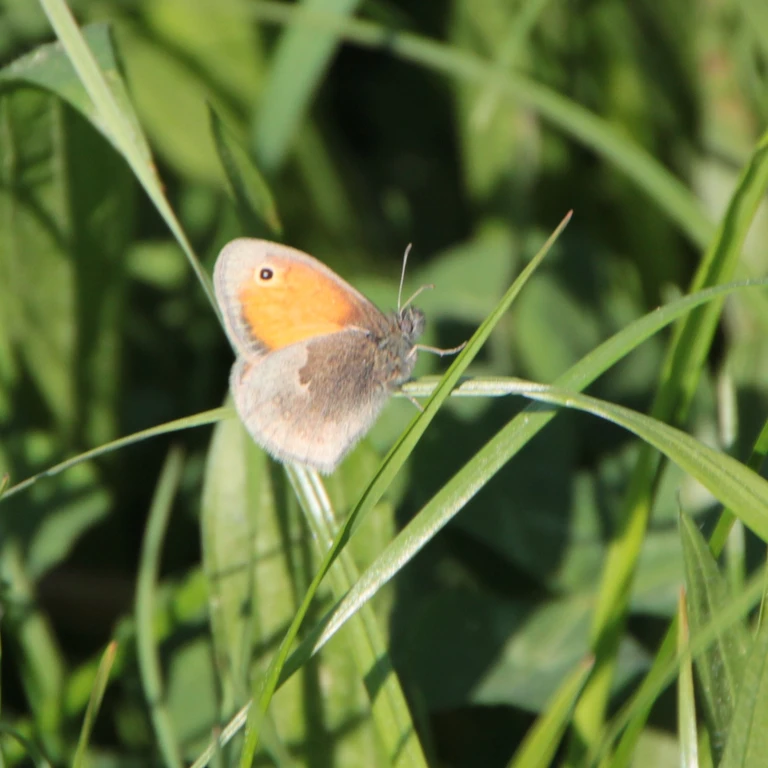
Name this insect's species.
Coenonympha pamphilus
